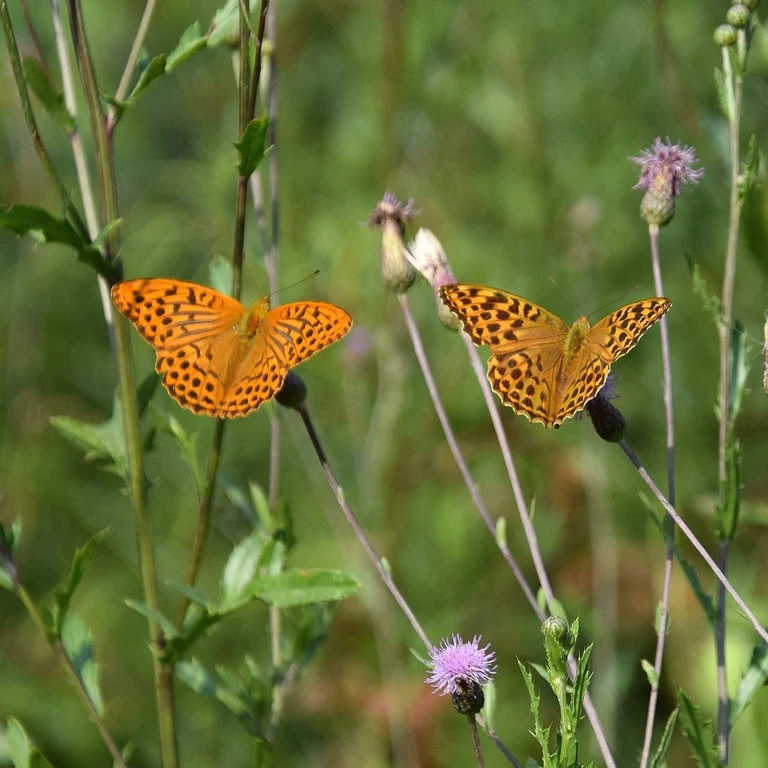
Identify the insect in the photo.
Argynnis paphia
